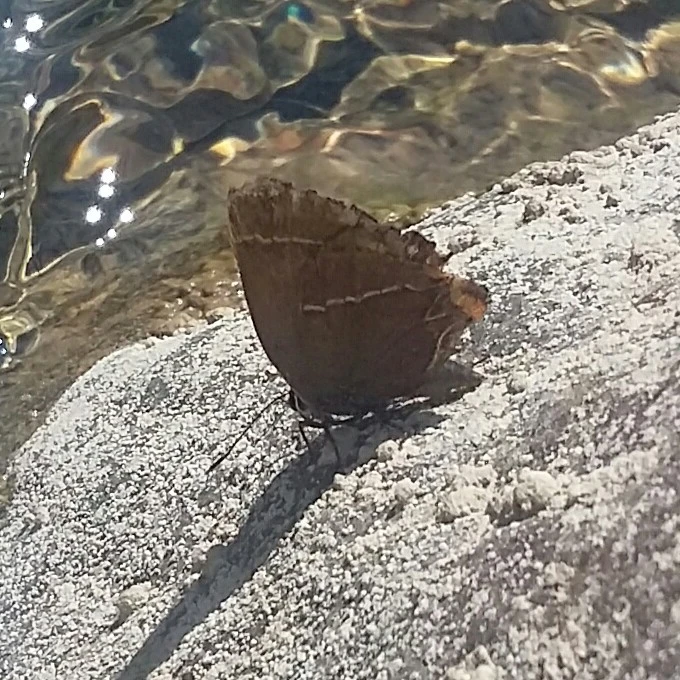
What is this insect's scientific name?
Satyrium w-album
